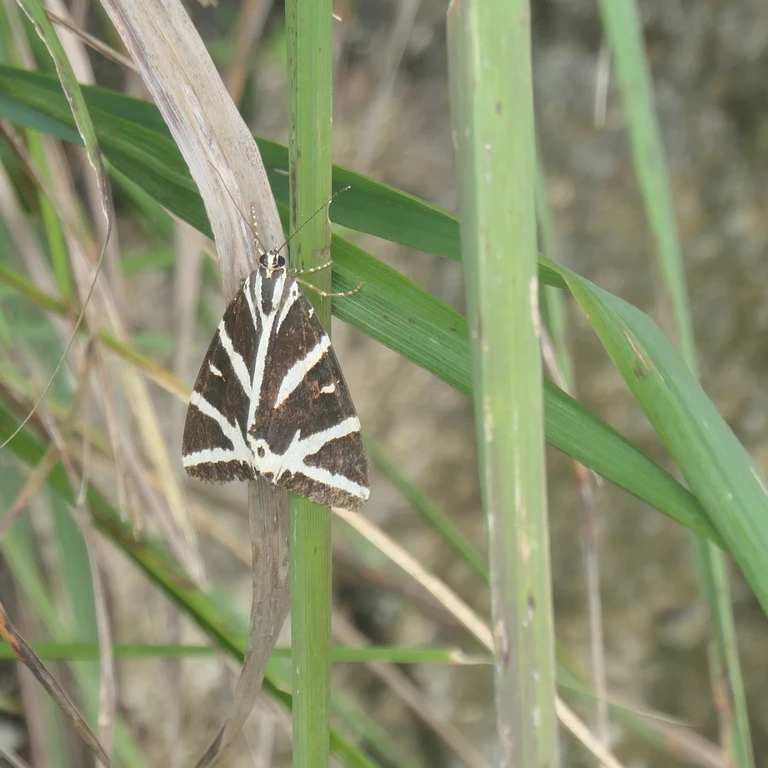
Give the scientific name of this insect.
Euplagia quadripunctaria
